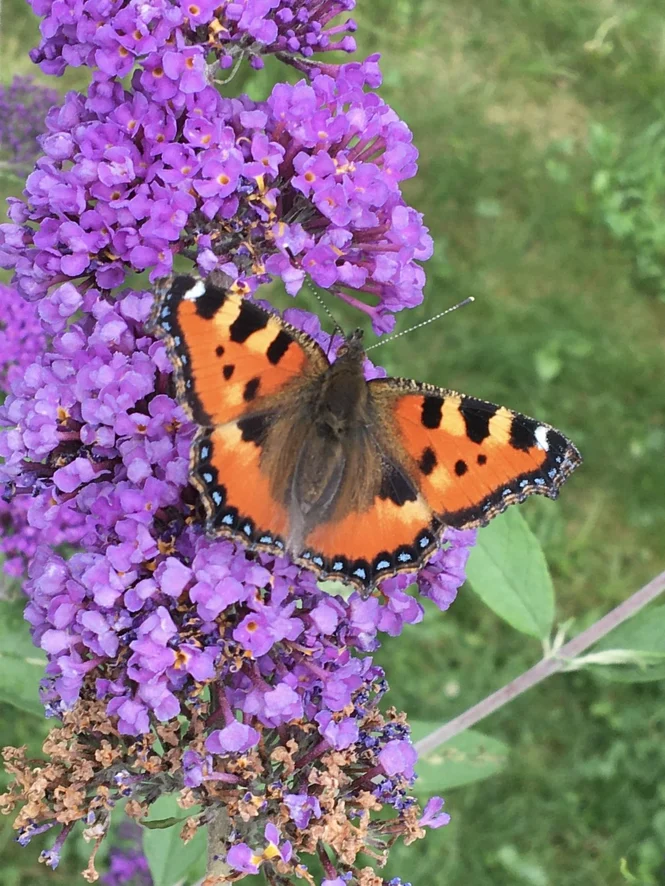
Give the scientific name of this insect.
Aglais urticae
